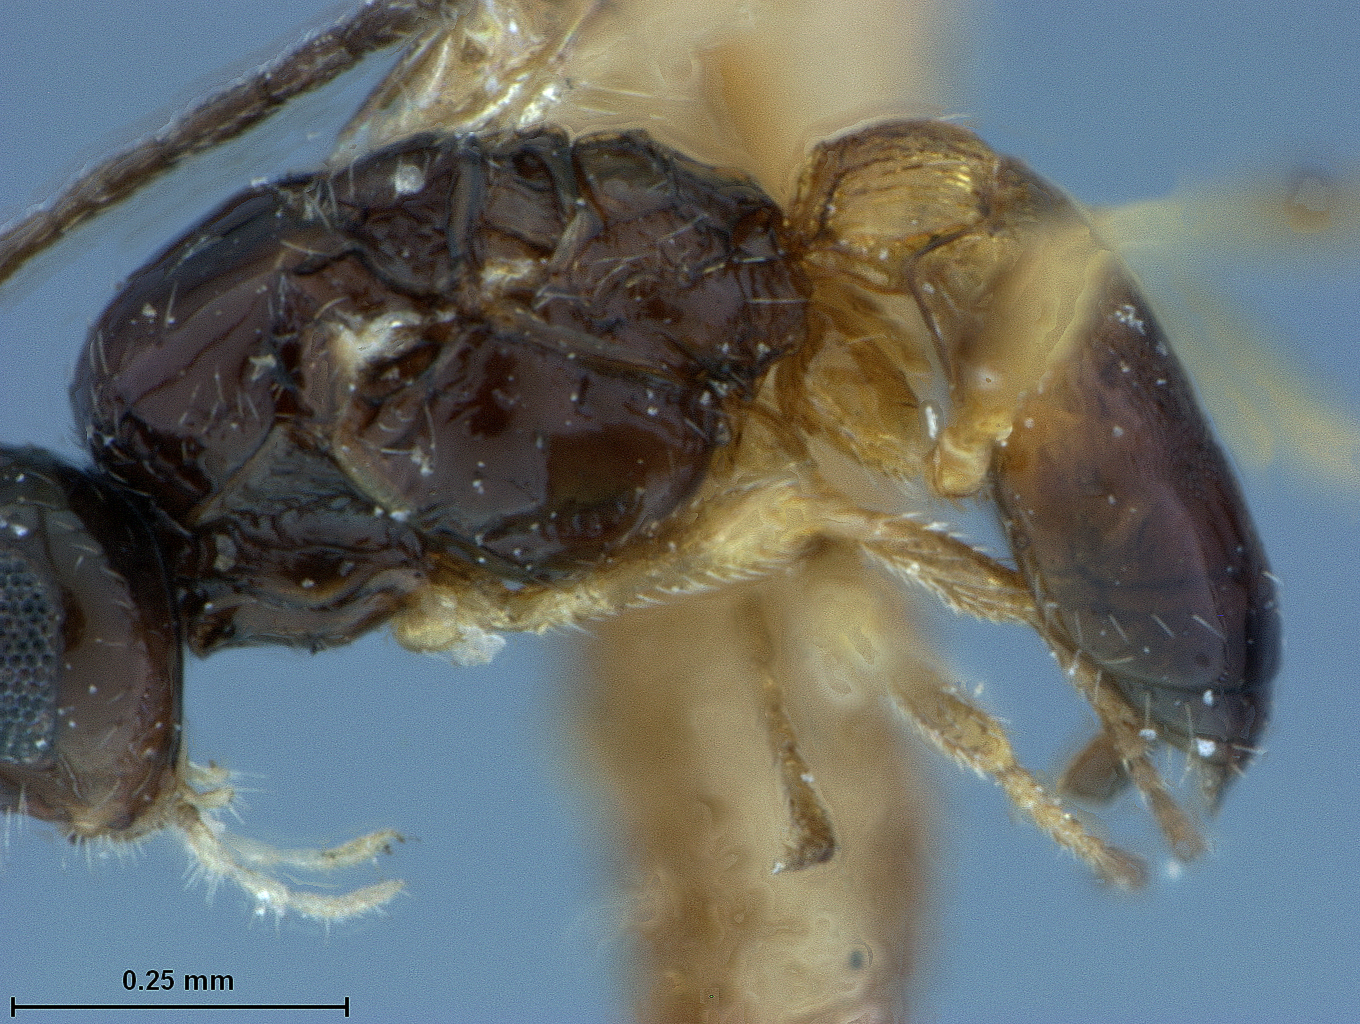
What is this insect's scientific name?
Episigalphus minutessimus
